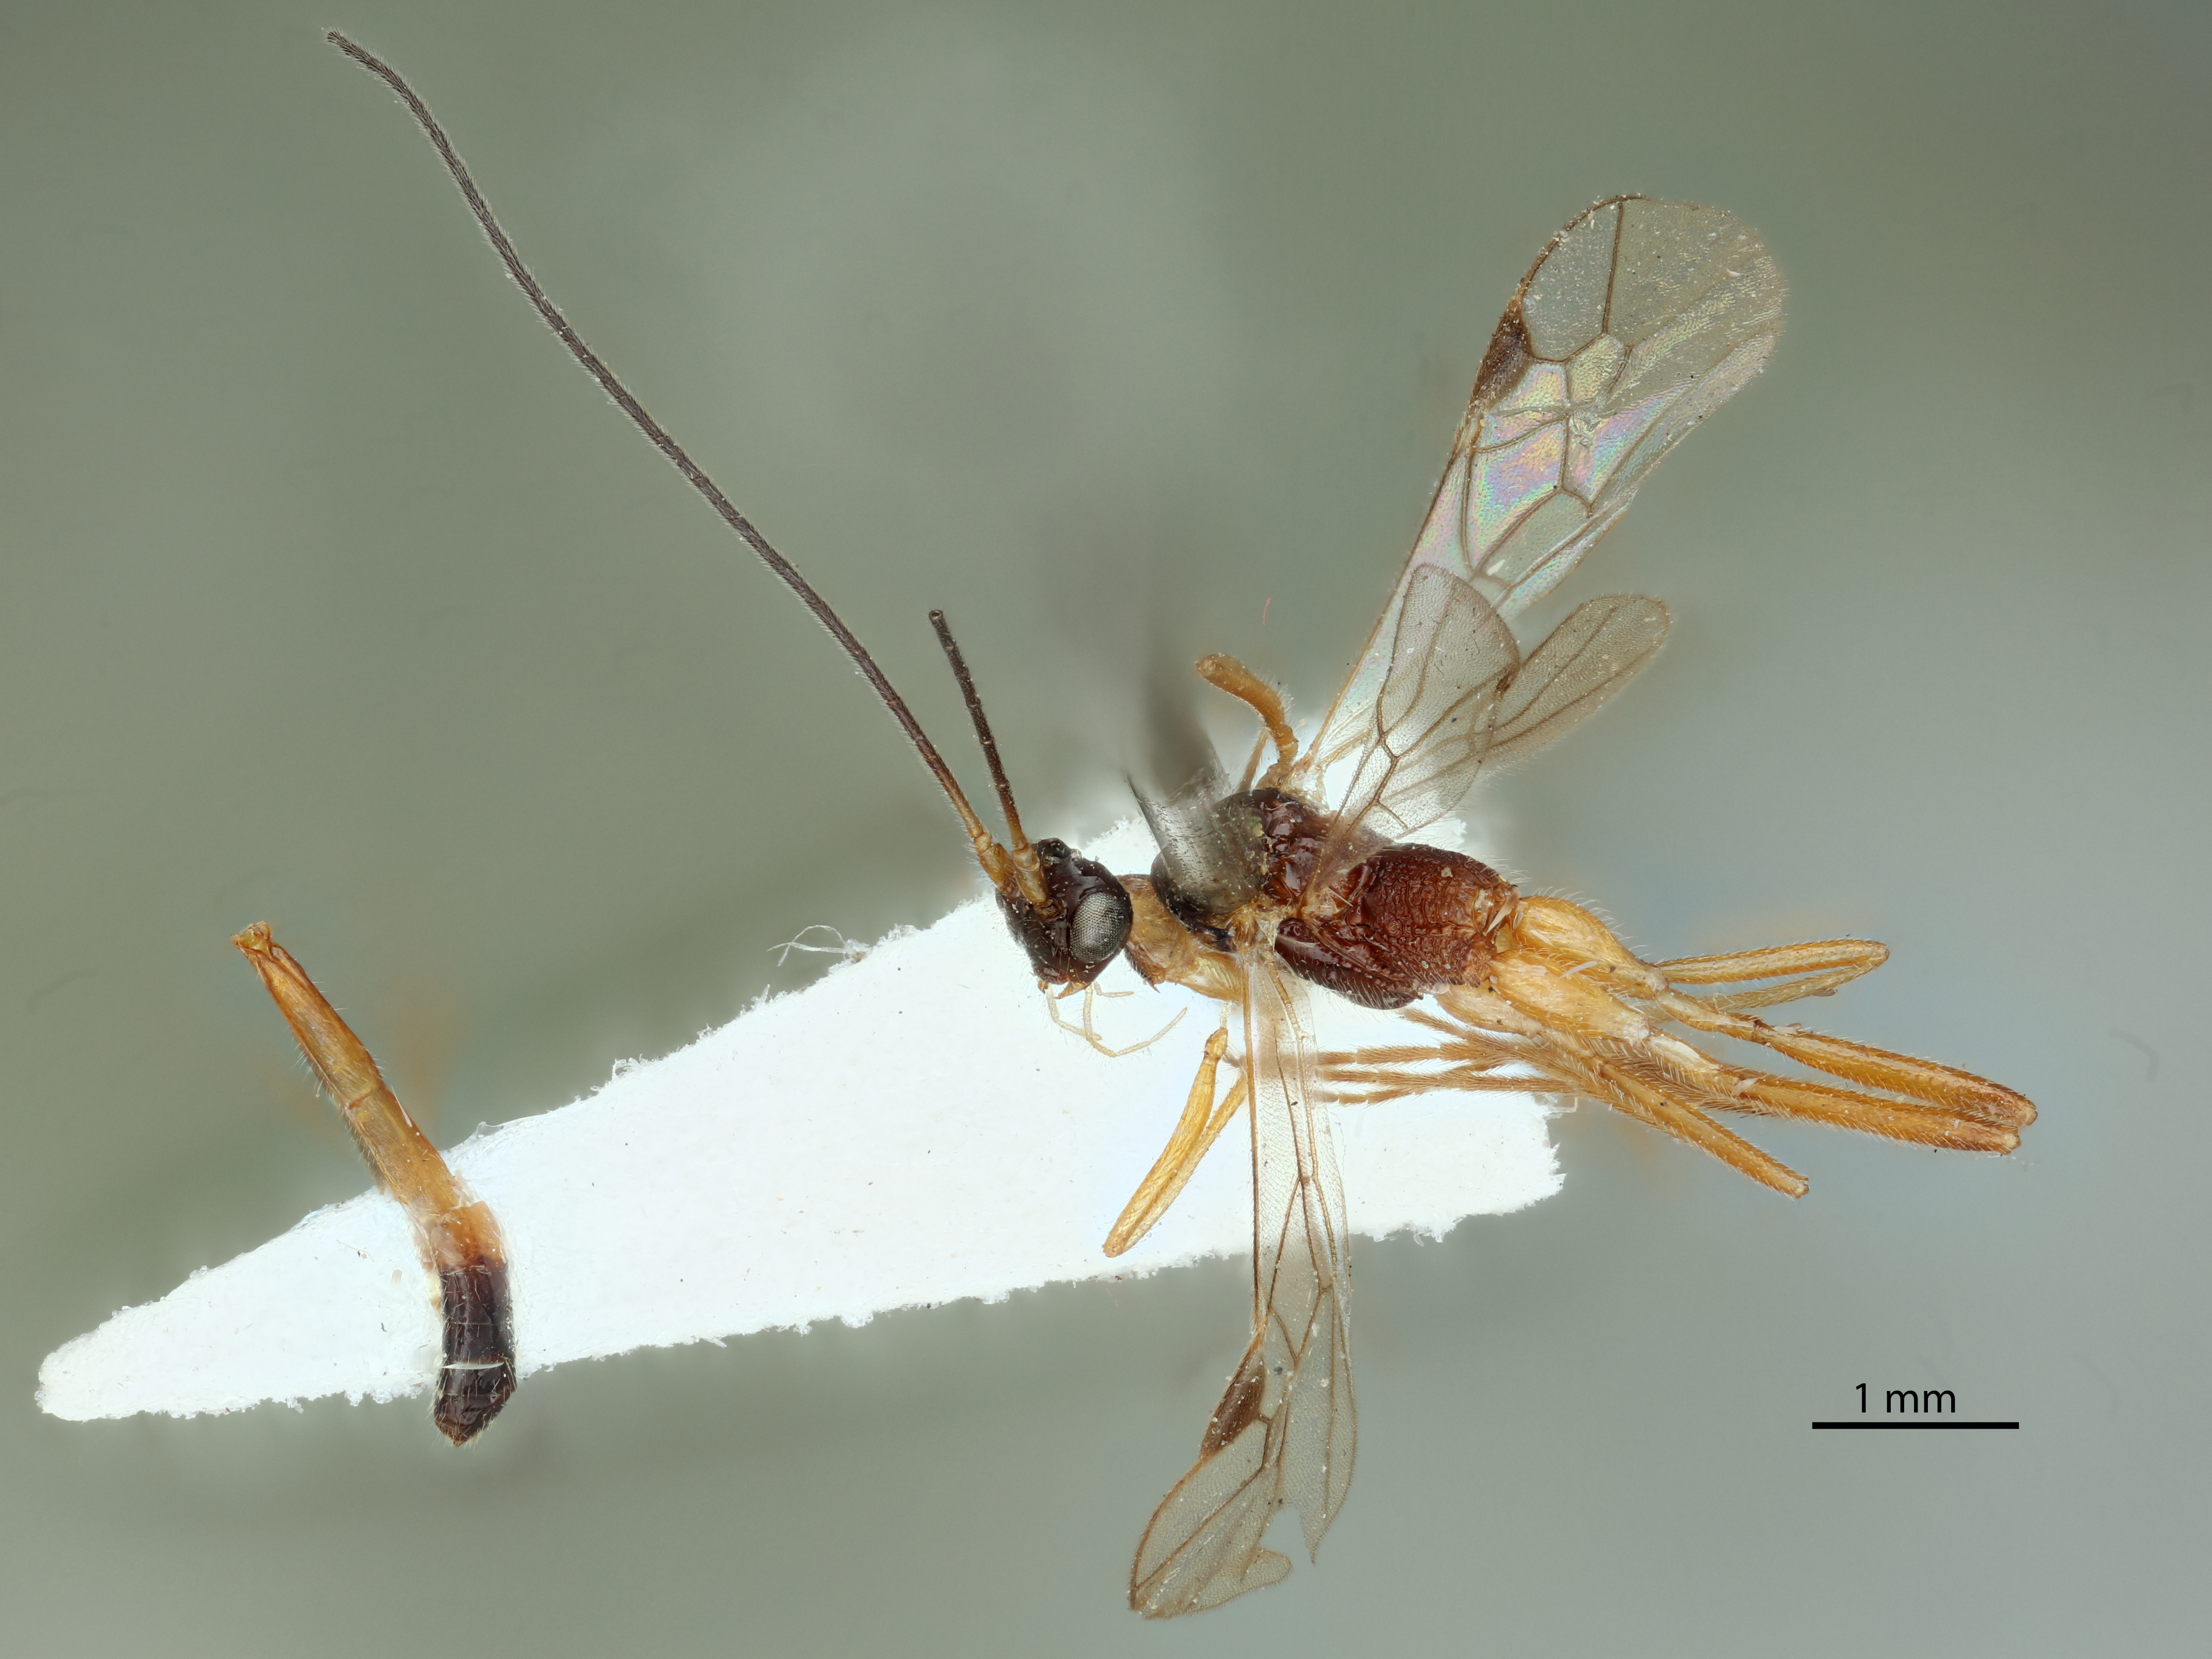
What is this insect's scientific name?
Zele terminalis
